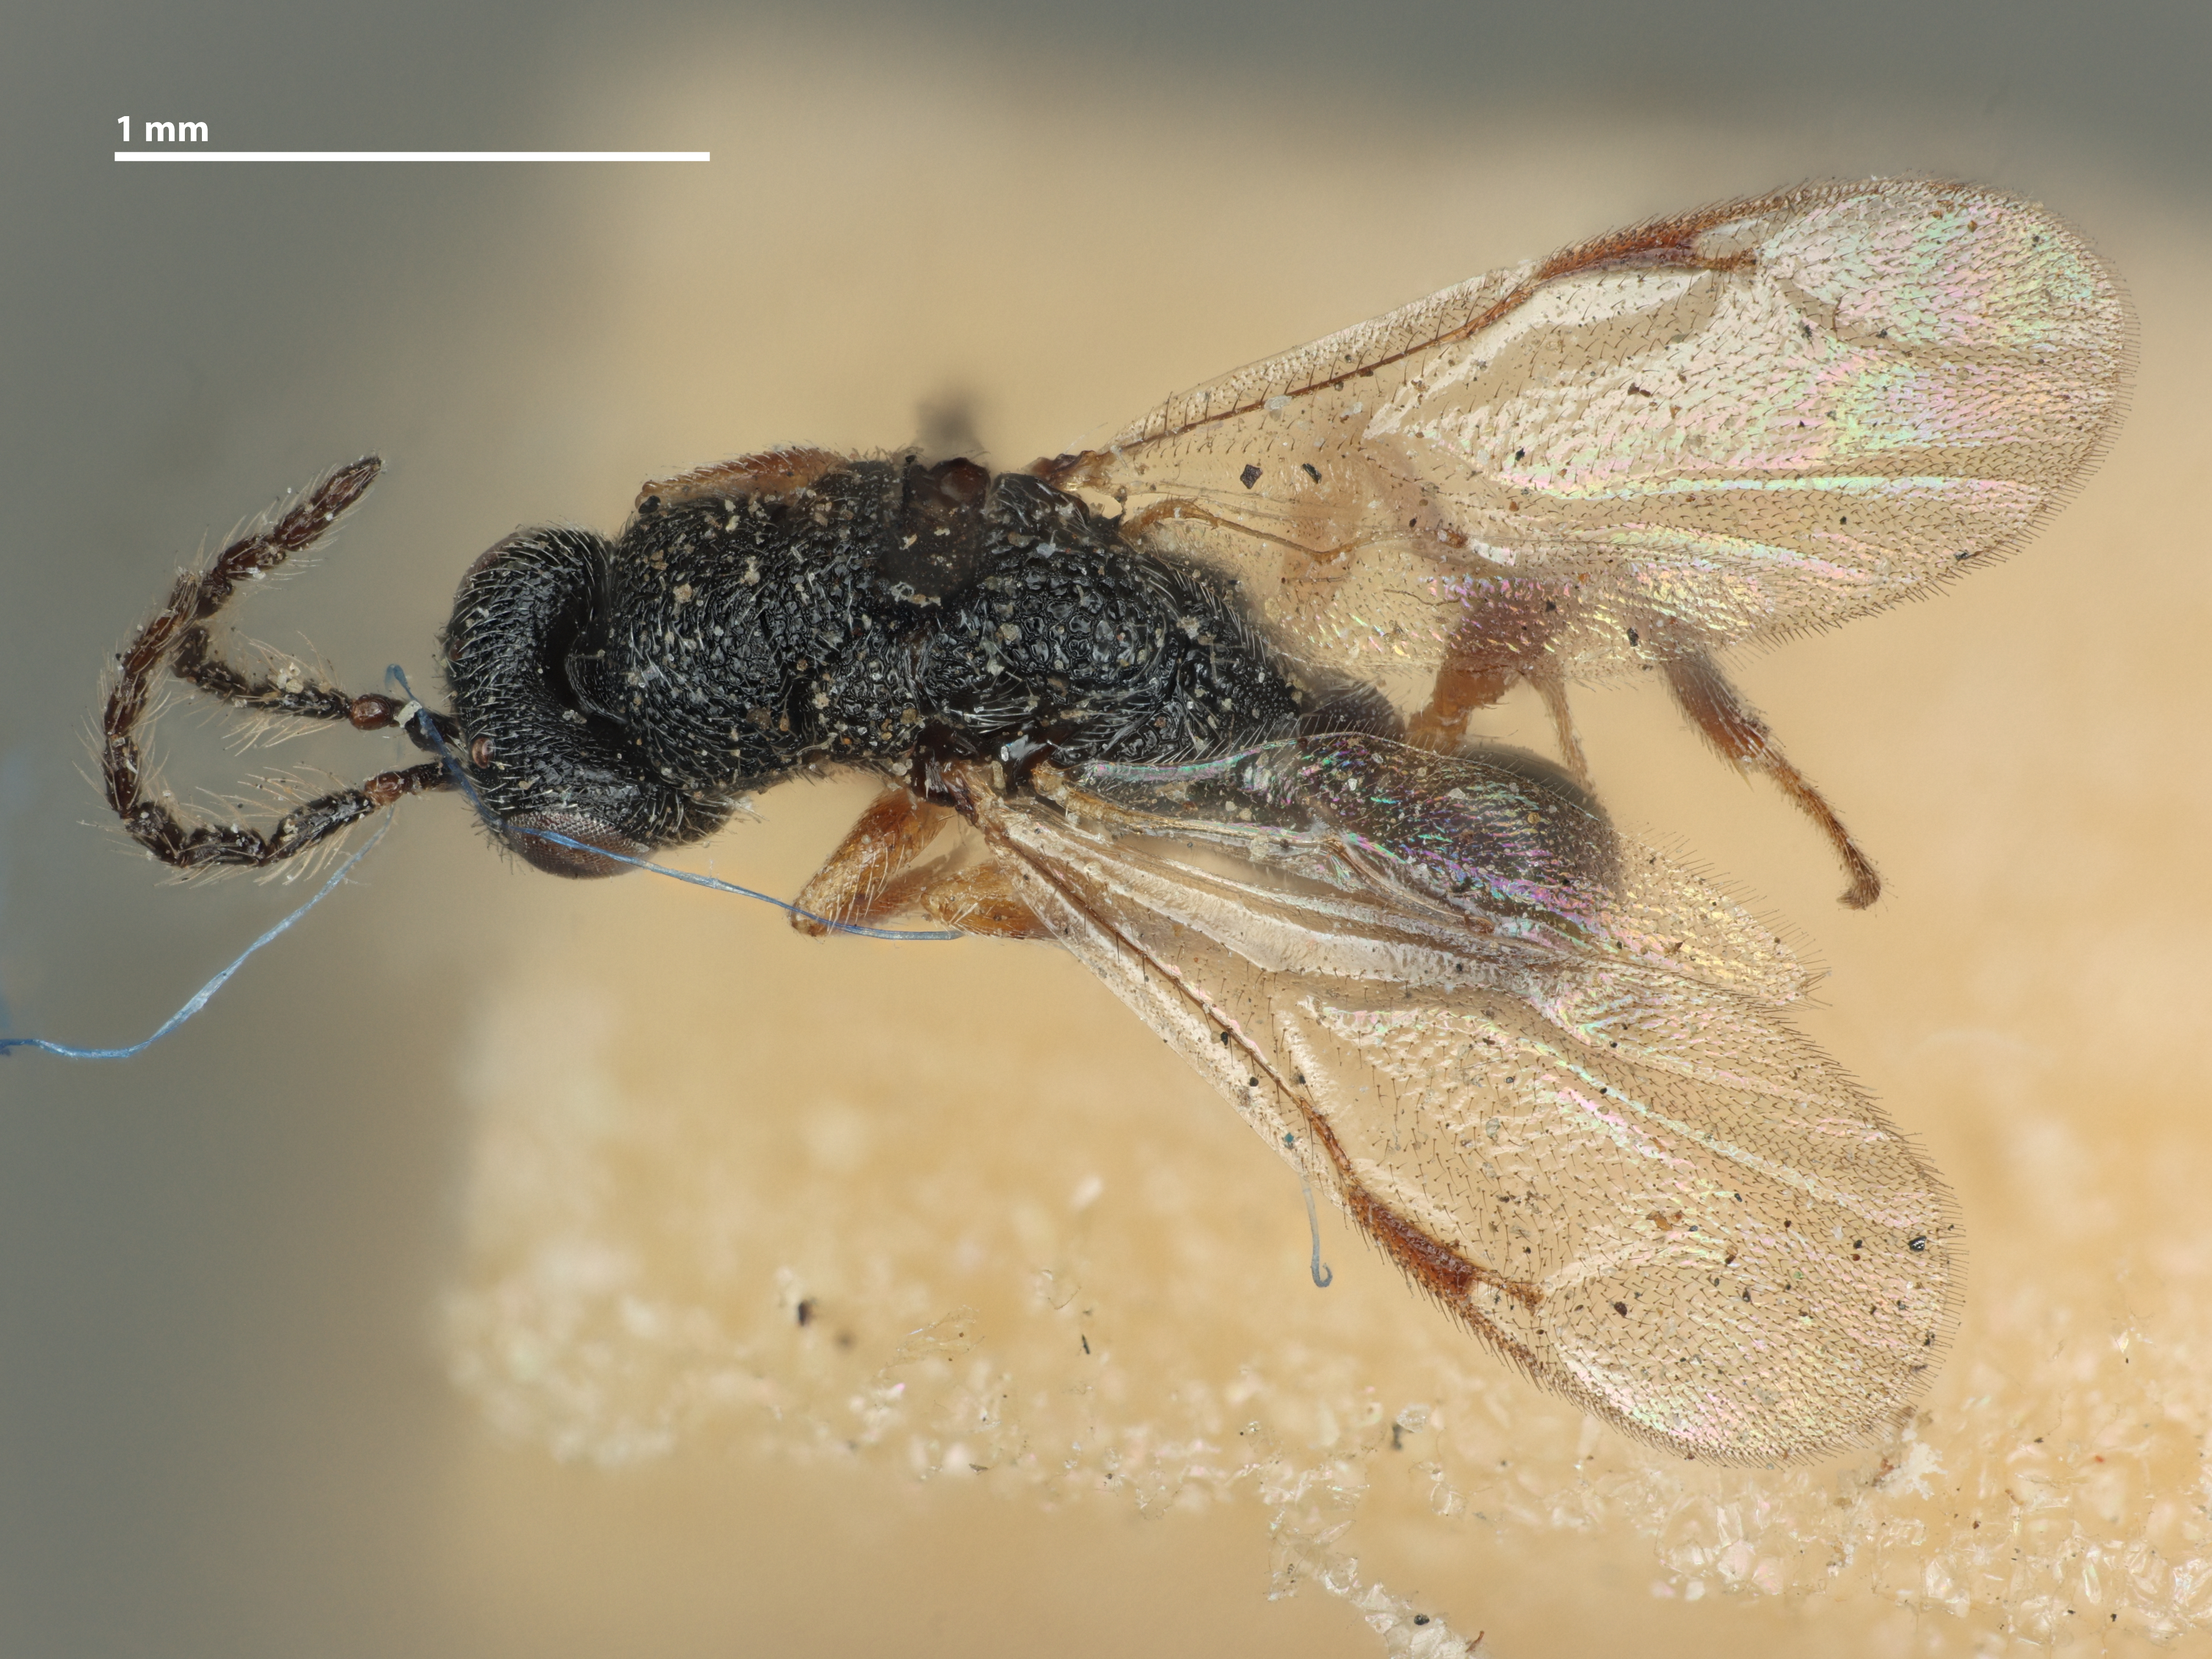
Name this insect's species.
Isosoma bromi
